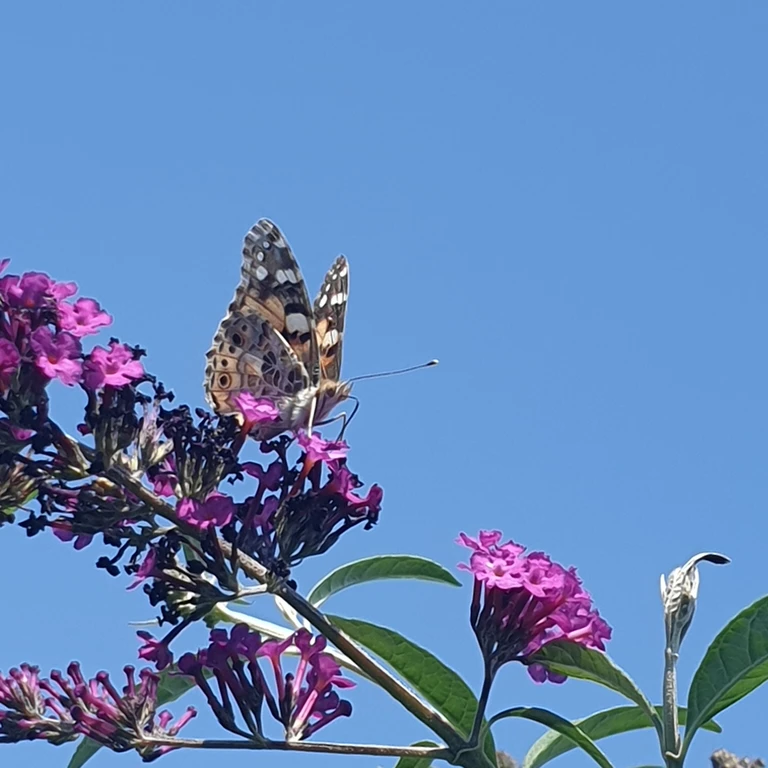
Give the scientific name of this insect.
Vanessa cardui
